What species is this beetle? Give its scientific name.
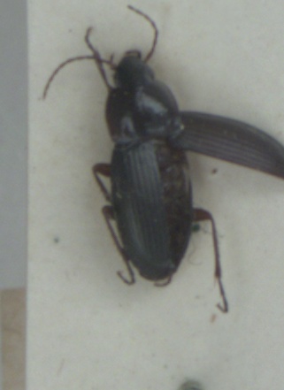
Calathus melanocephalus
